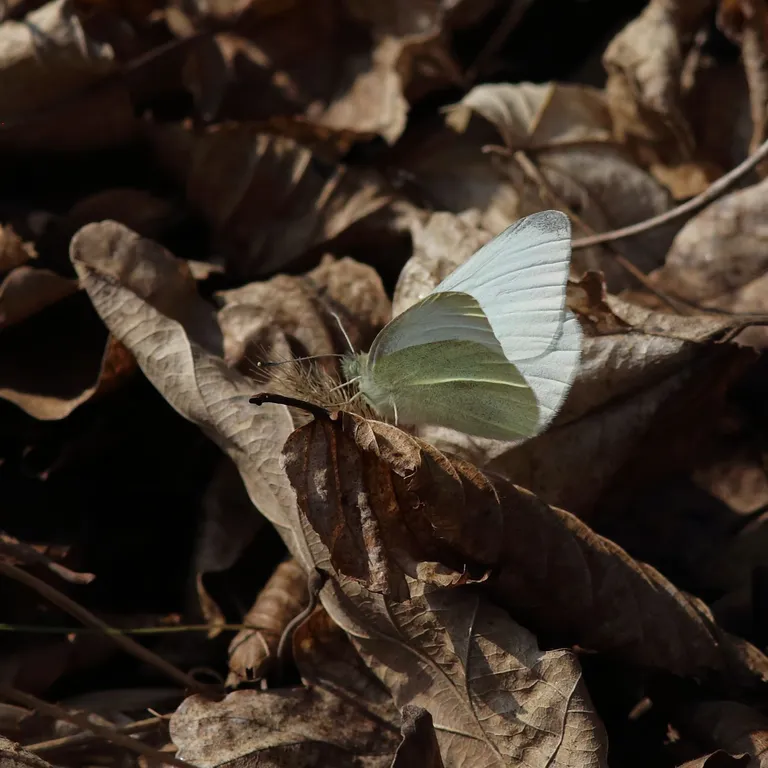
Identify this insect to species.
Pieris rapae
